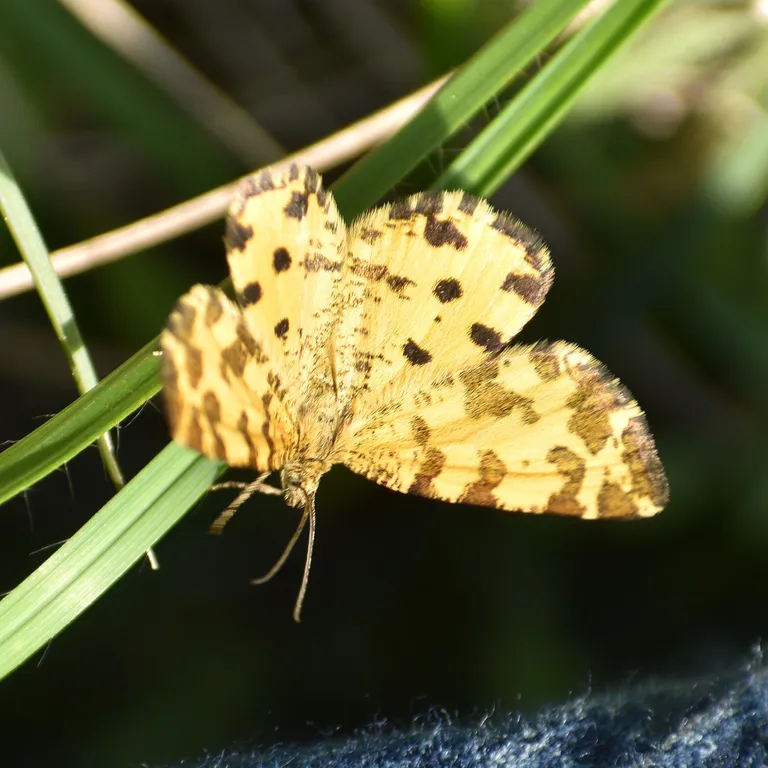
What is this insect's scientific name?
Pseudopanthera macularia
